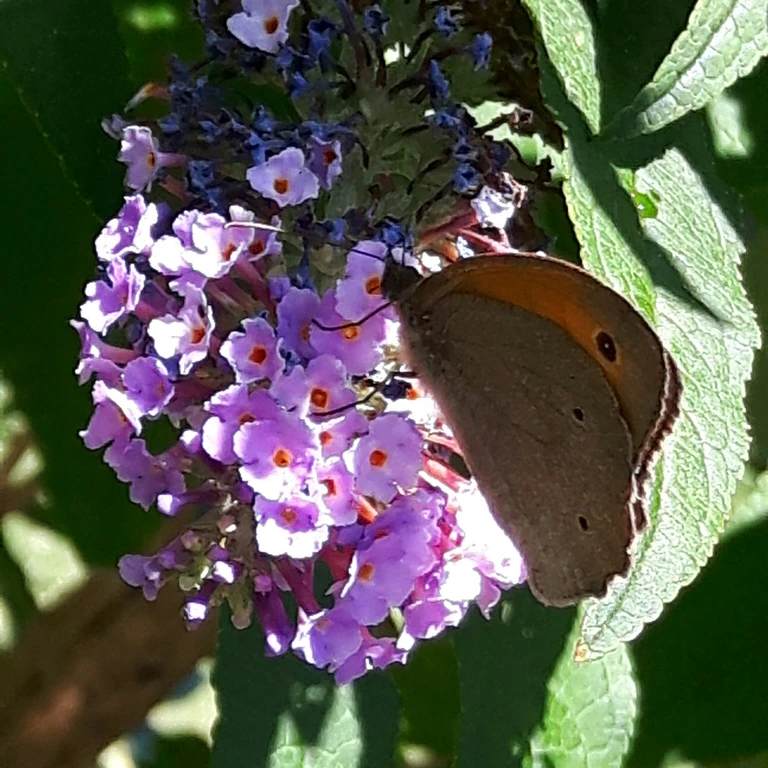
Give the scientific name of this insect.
Maniola jurtina
